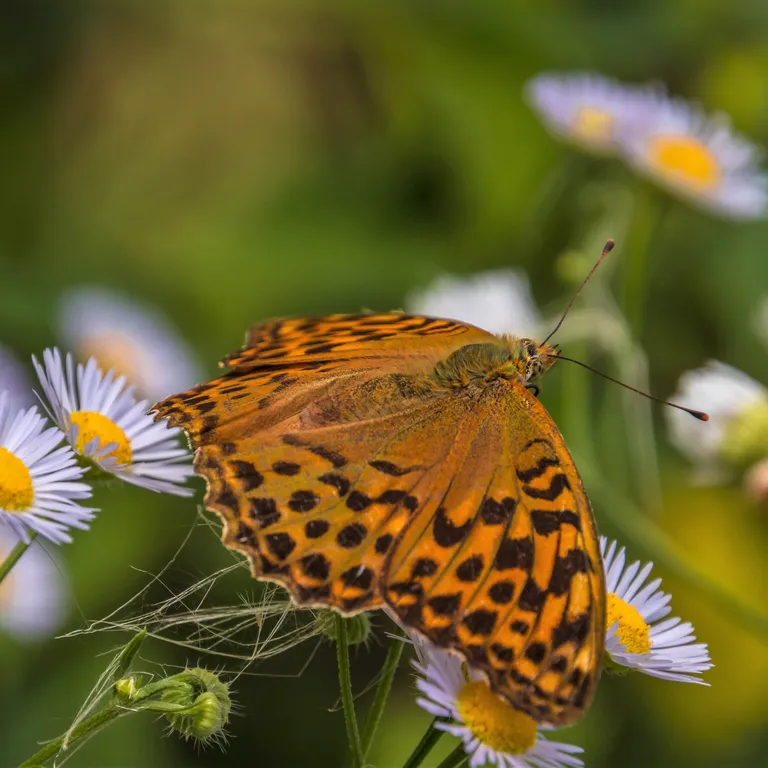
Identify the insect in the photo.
Argynnis paphia
